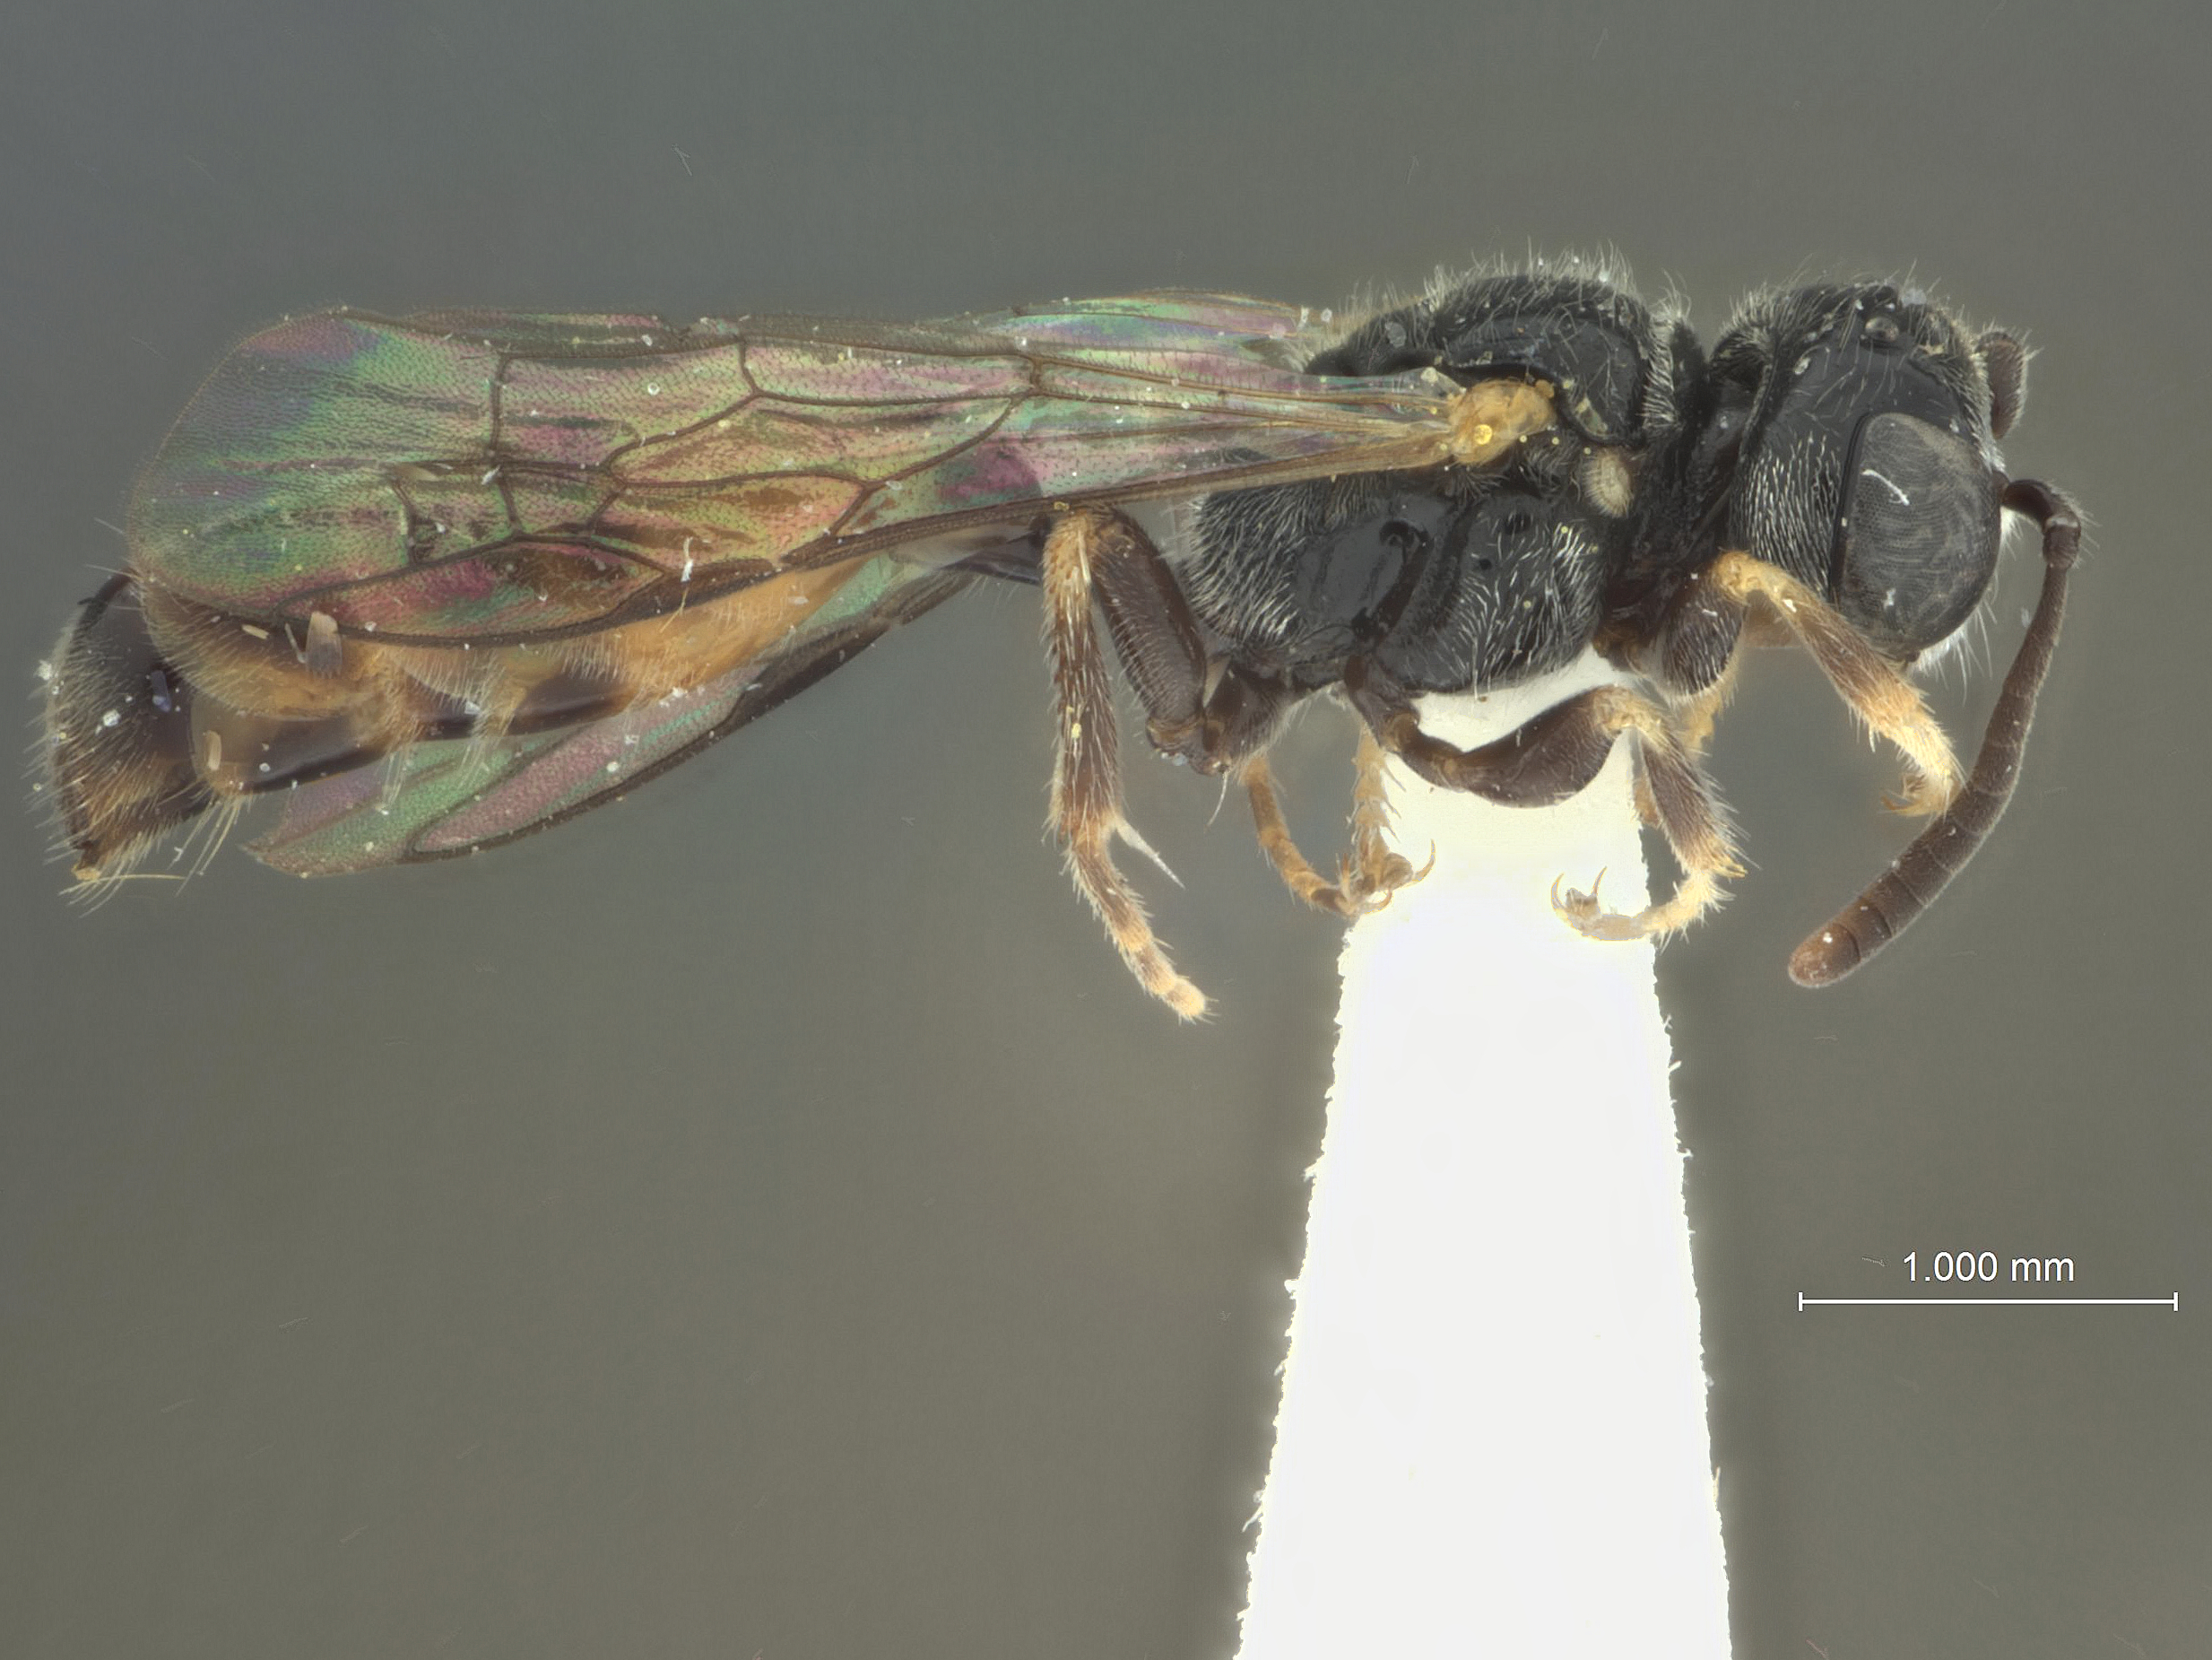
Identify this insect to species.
Pluto menkei
